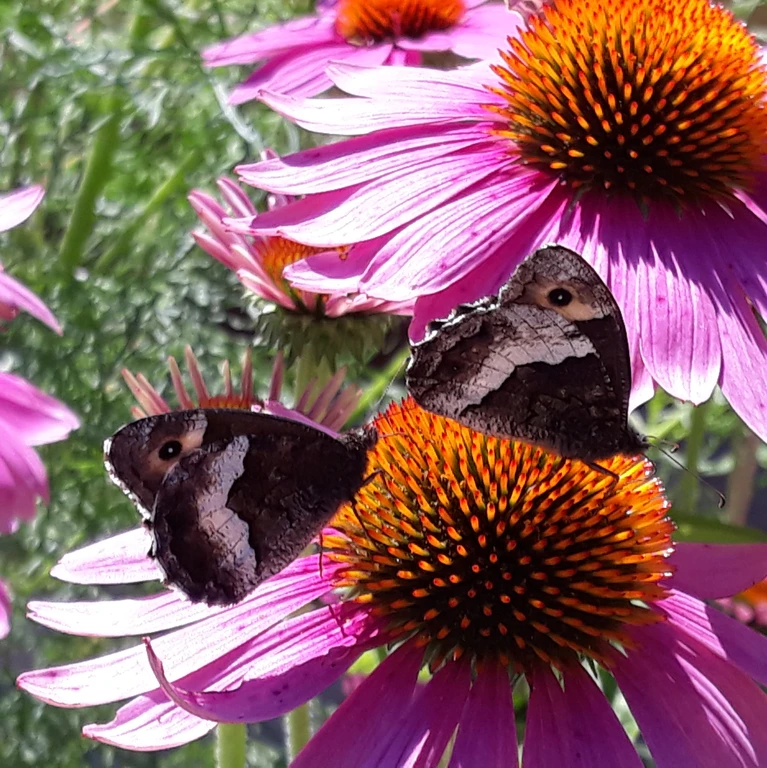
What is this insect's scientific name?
Hipparchia alcyone
